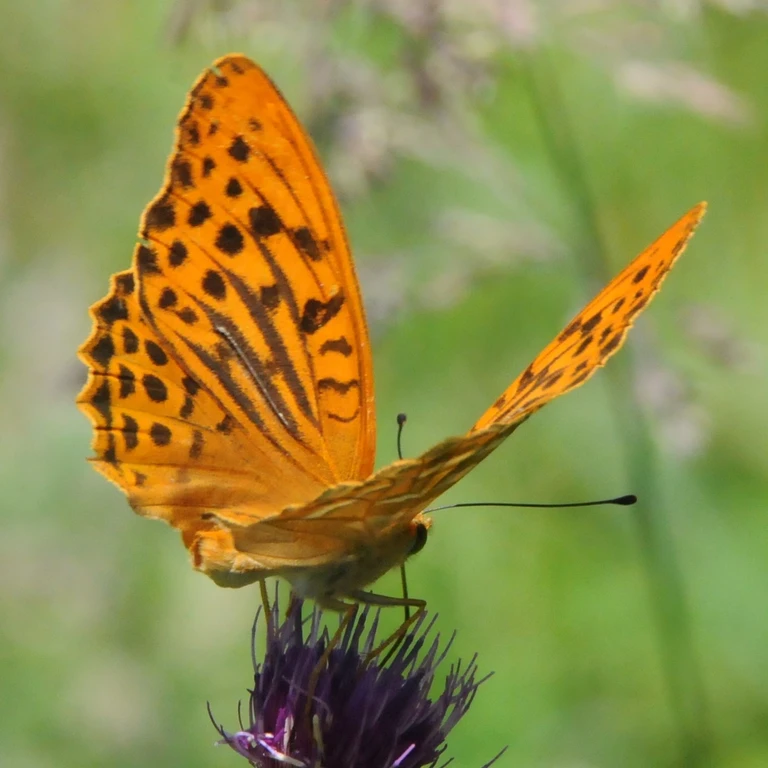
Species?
Argynnis paphia
